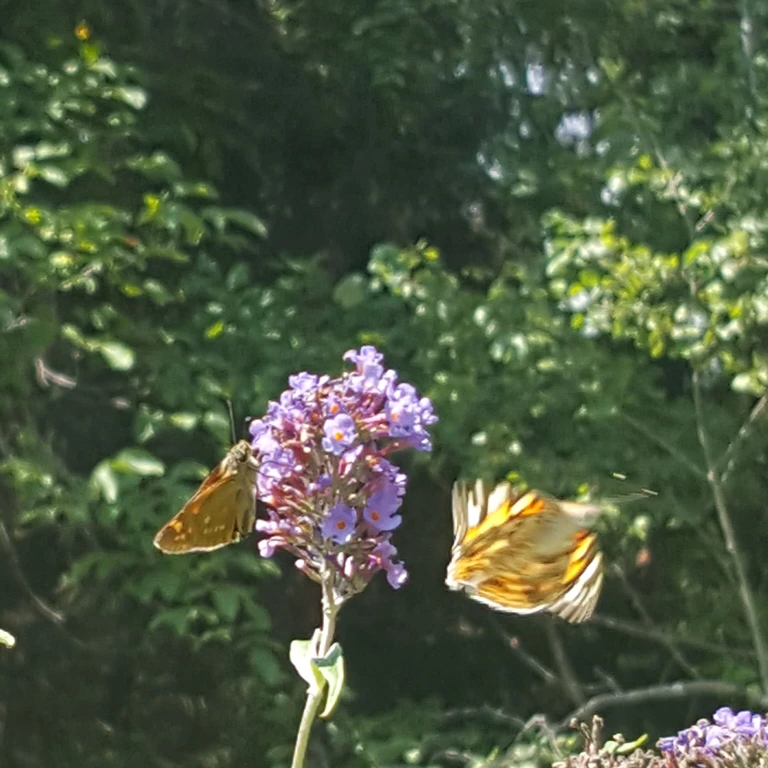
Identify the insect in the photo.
Ochlodes sylvanus (also Ochlodes venata)
